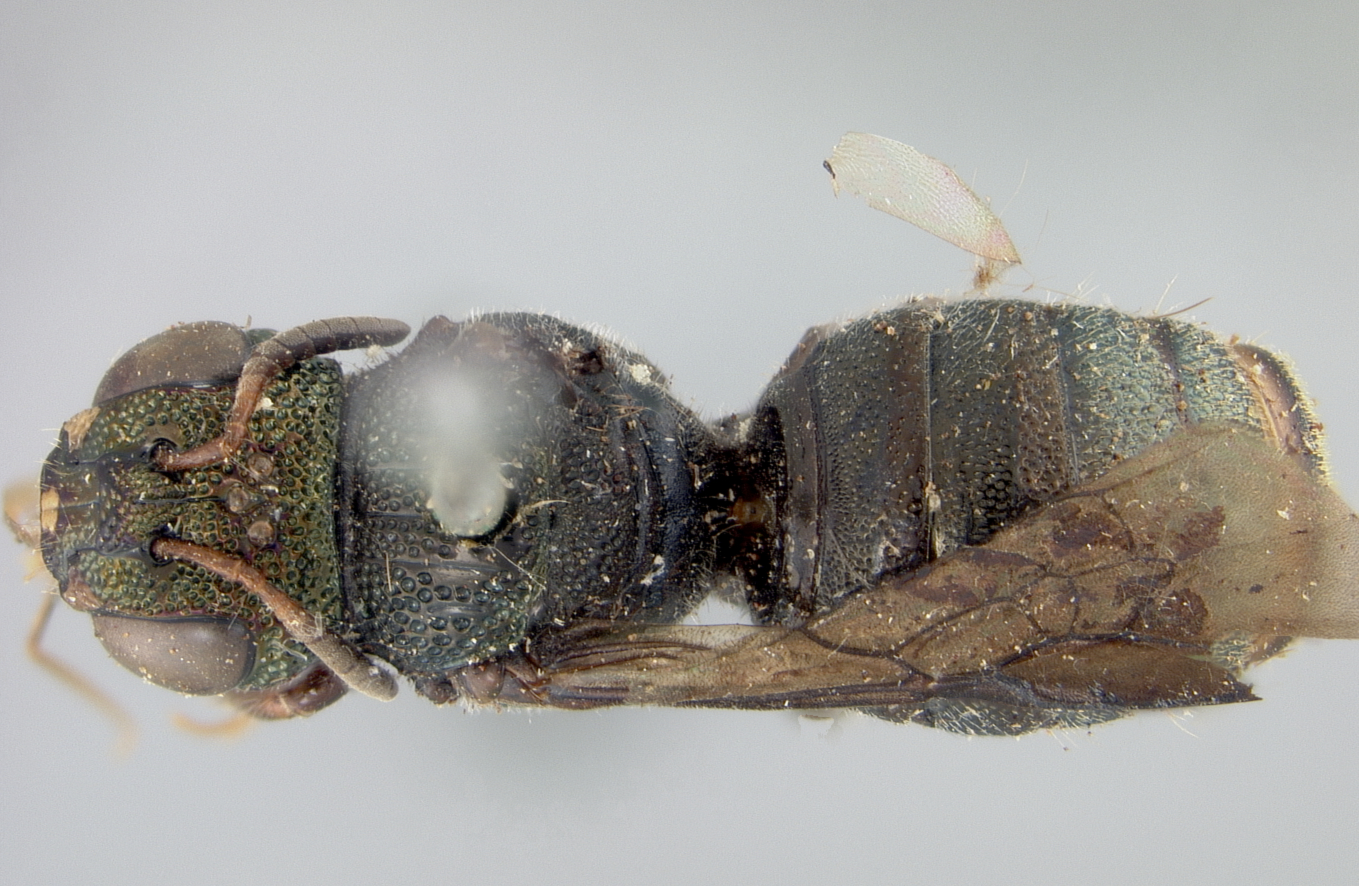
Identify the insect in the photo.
Ceratina vernoniae
